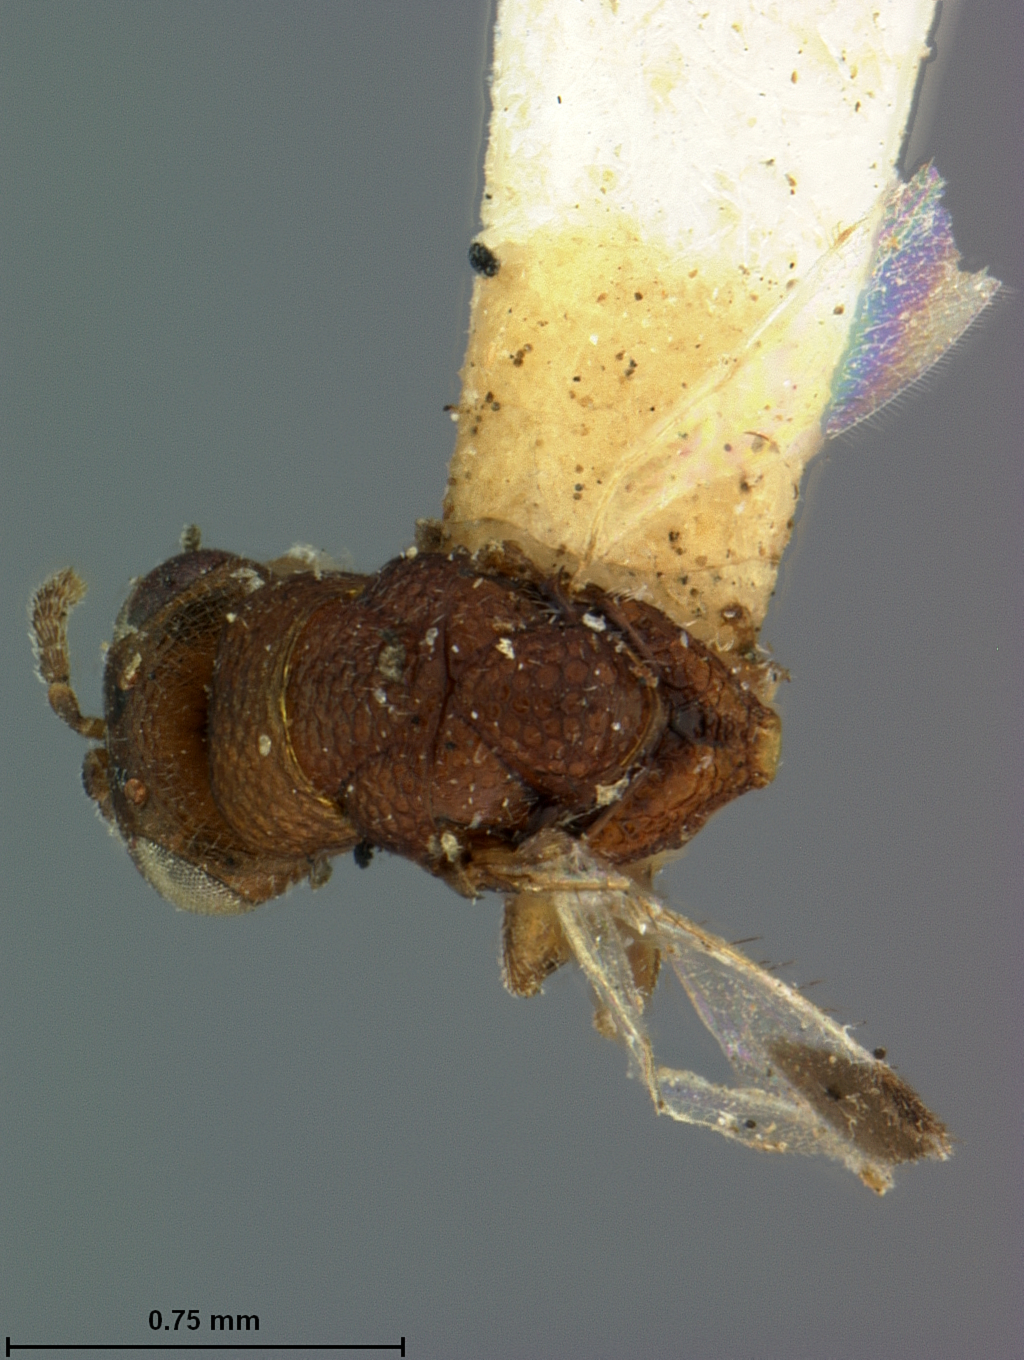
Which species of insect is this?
Decatoma bicolor
